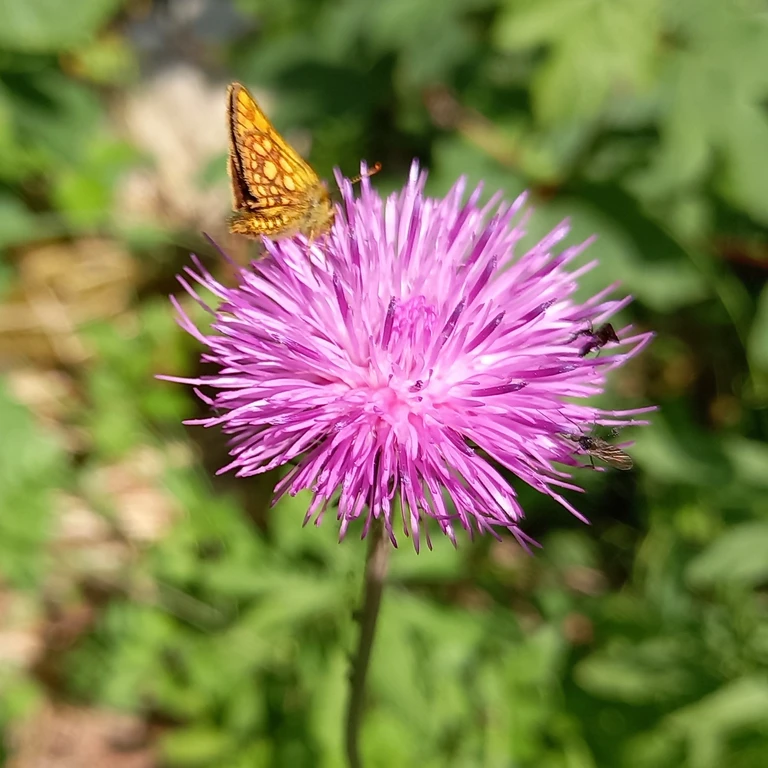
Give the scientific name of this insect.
Carterocephalus palaemon
